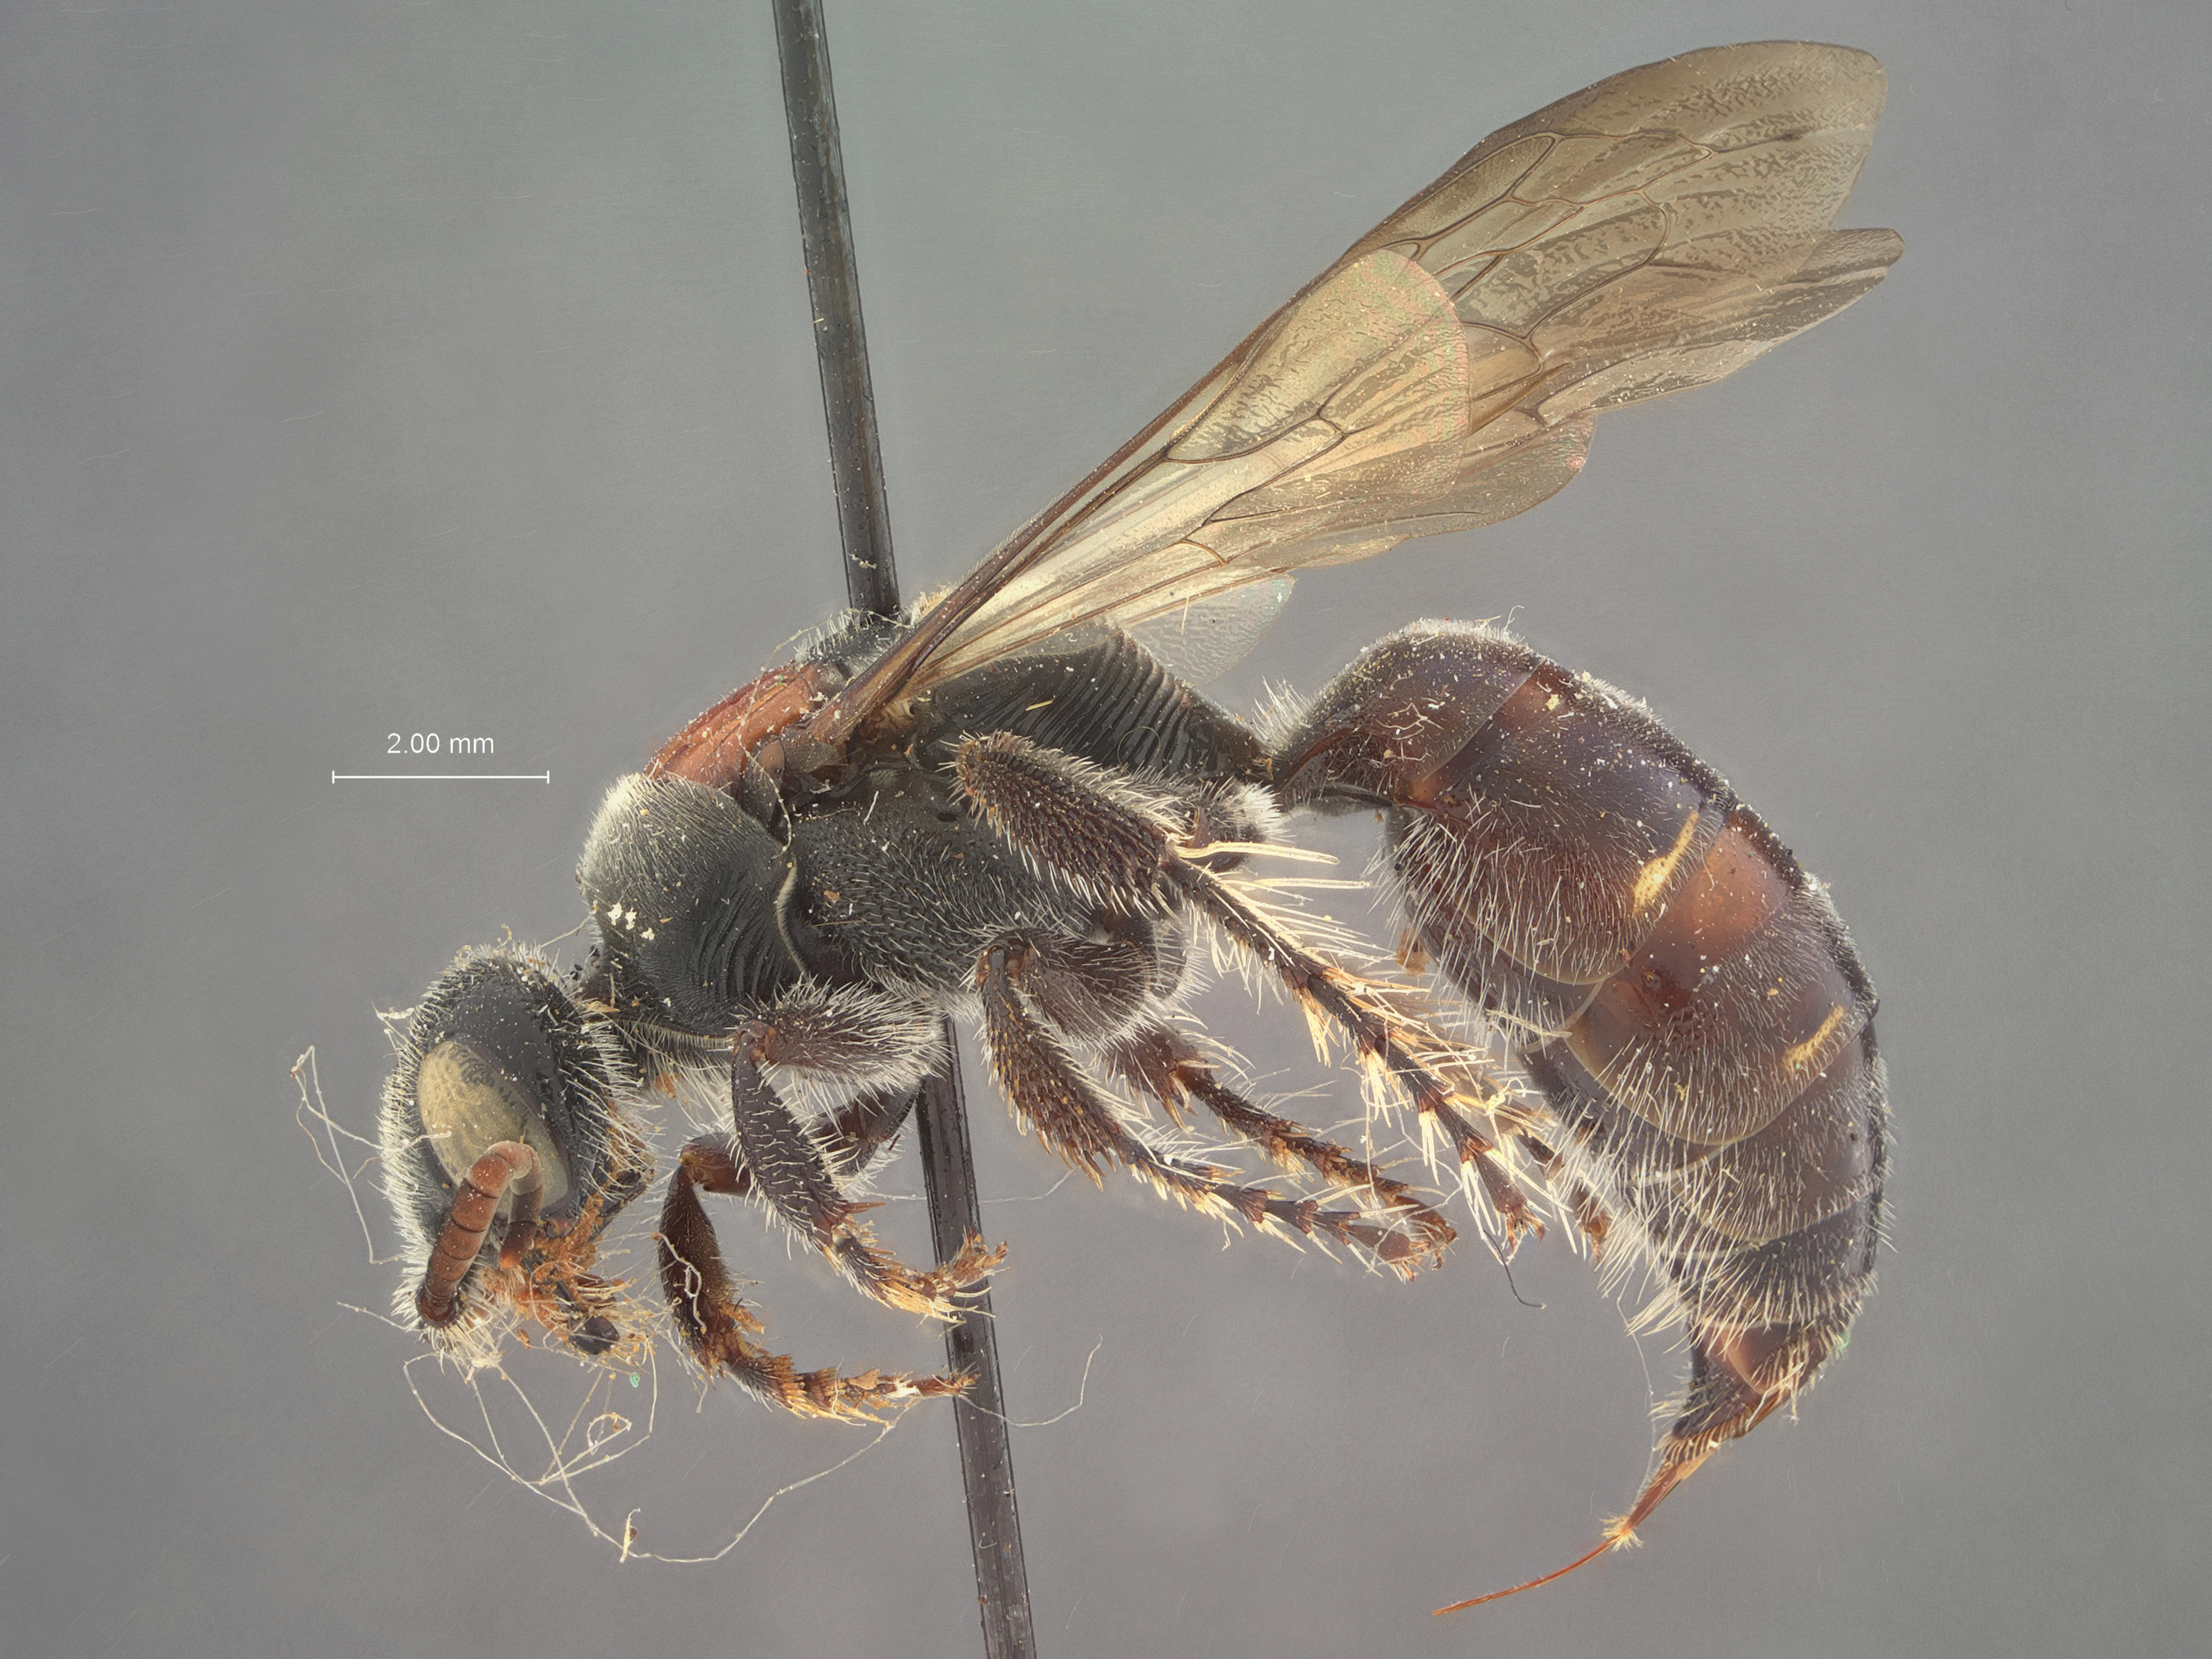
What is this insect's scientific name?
Myzina boxi
